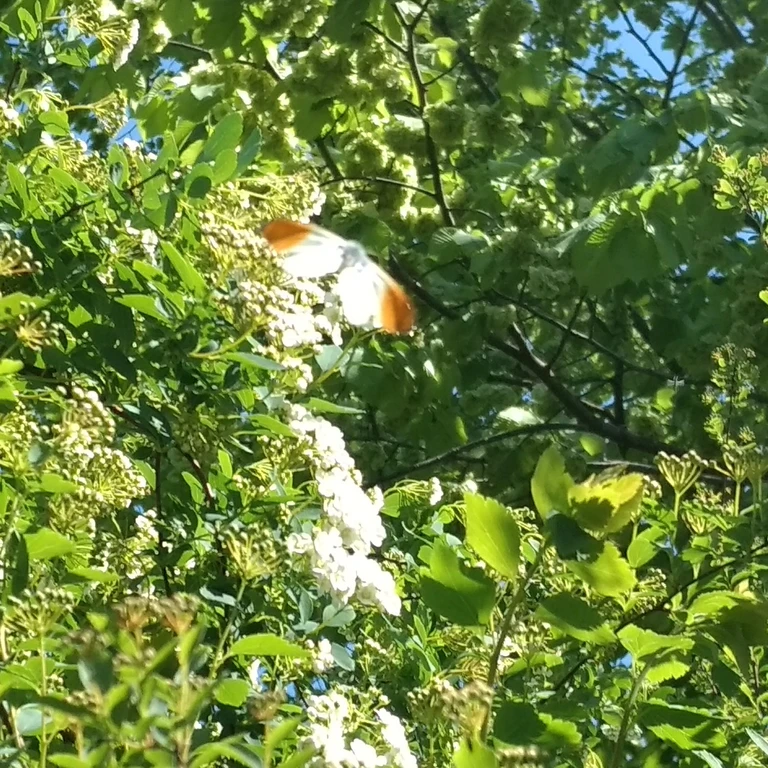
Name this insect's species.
Anthocharis cardamines
